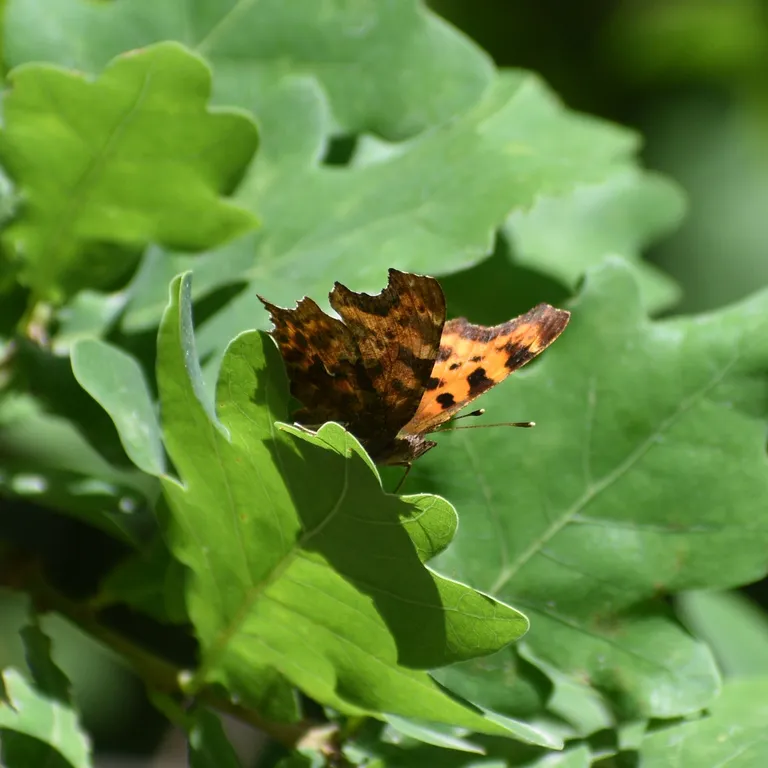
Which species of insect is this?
Polygonia c-album
